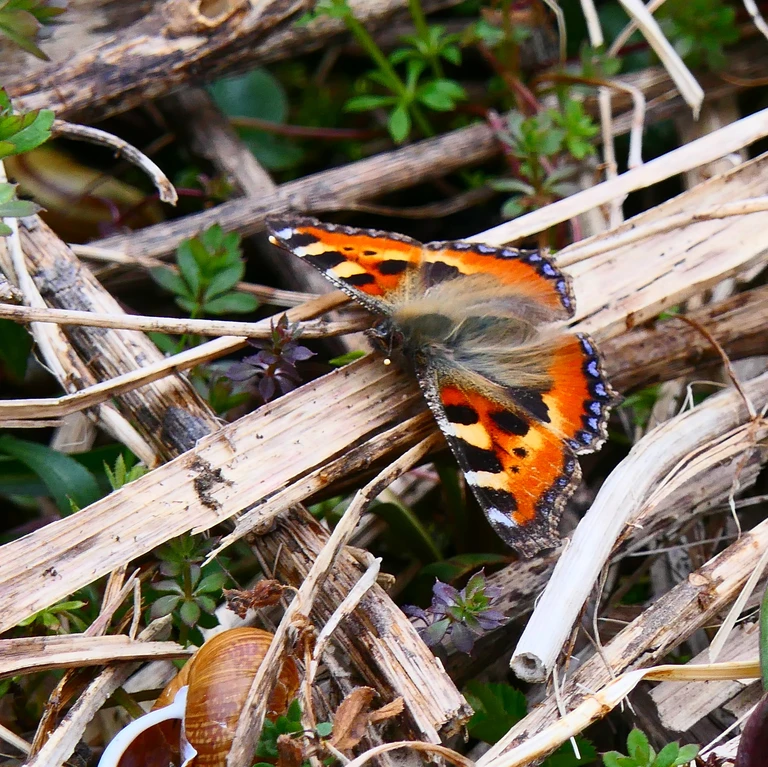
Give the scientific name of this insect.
Aglais urticae
